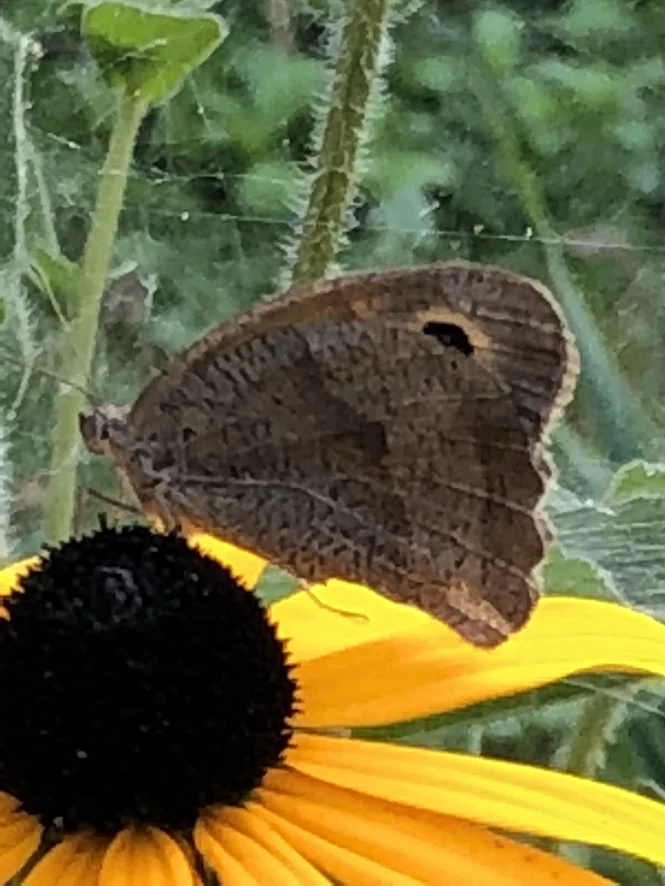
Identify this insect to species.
Maniola jurtina
